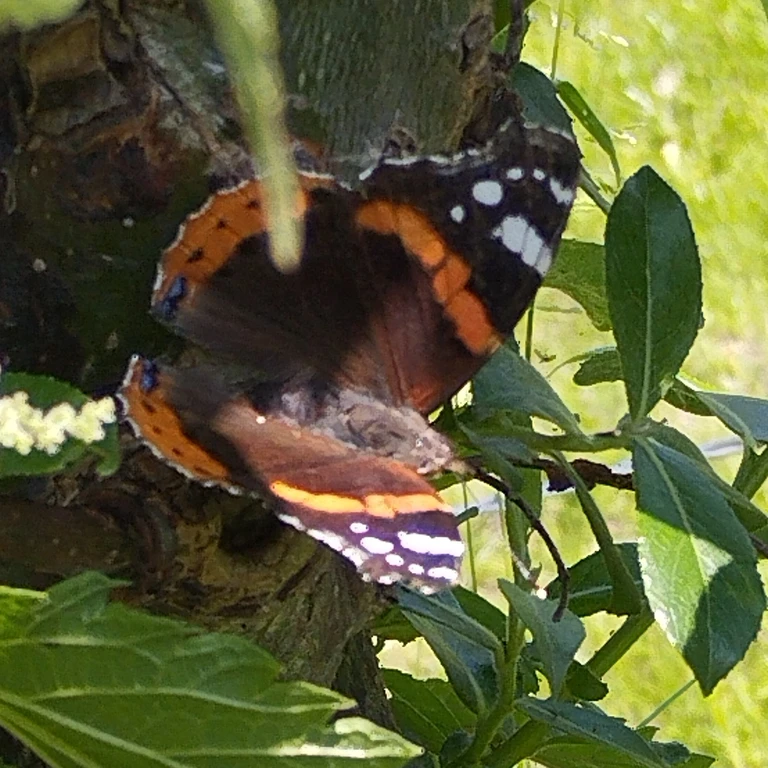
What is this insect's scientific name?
Vanessa atalanta
